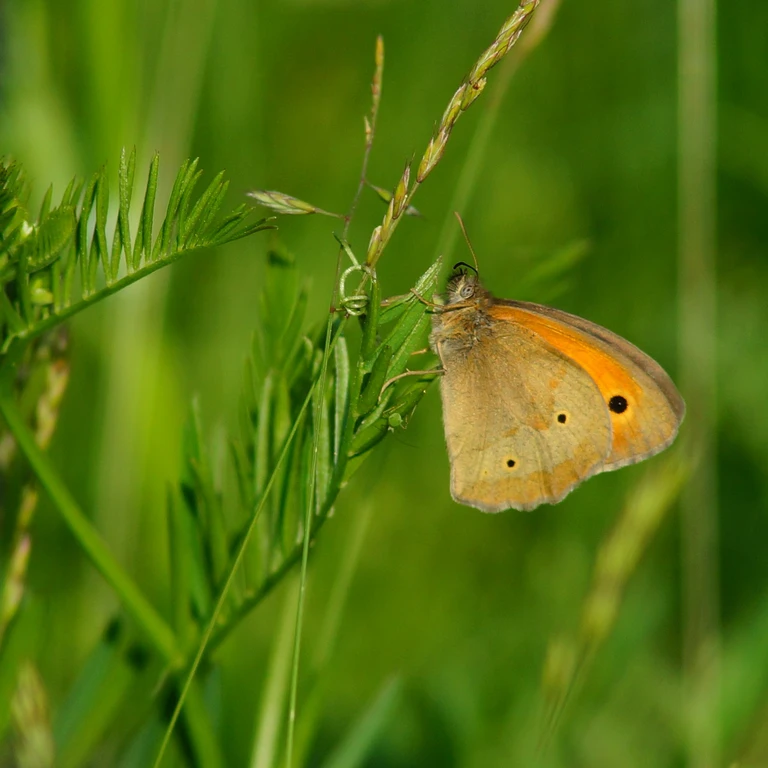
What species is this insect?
Maniola jurtina
